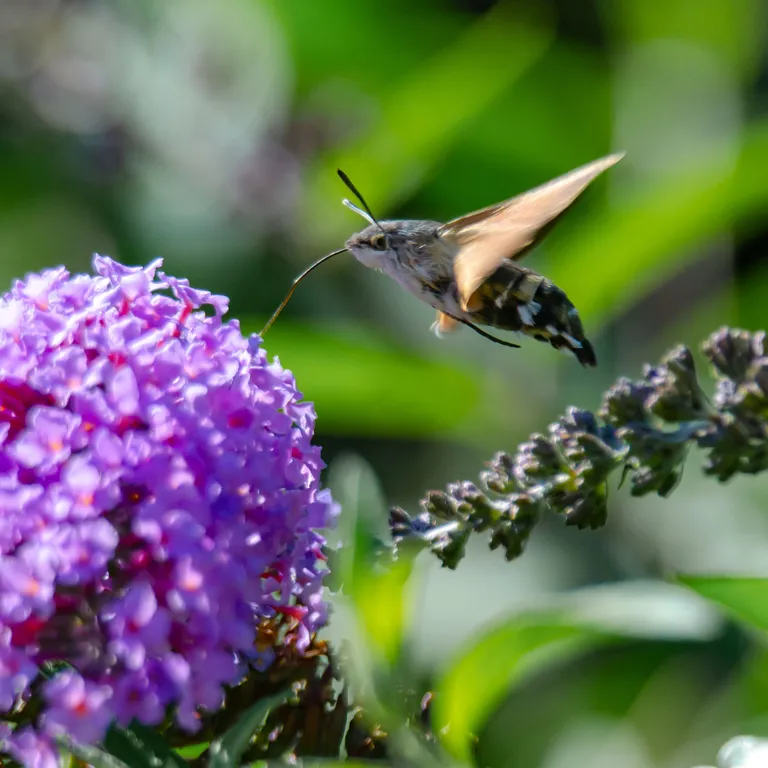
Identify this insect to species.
Macroglossum stellatarum
